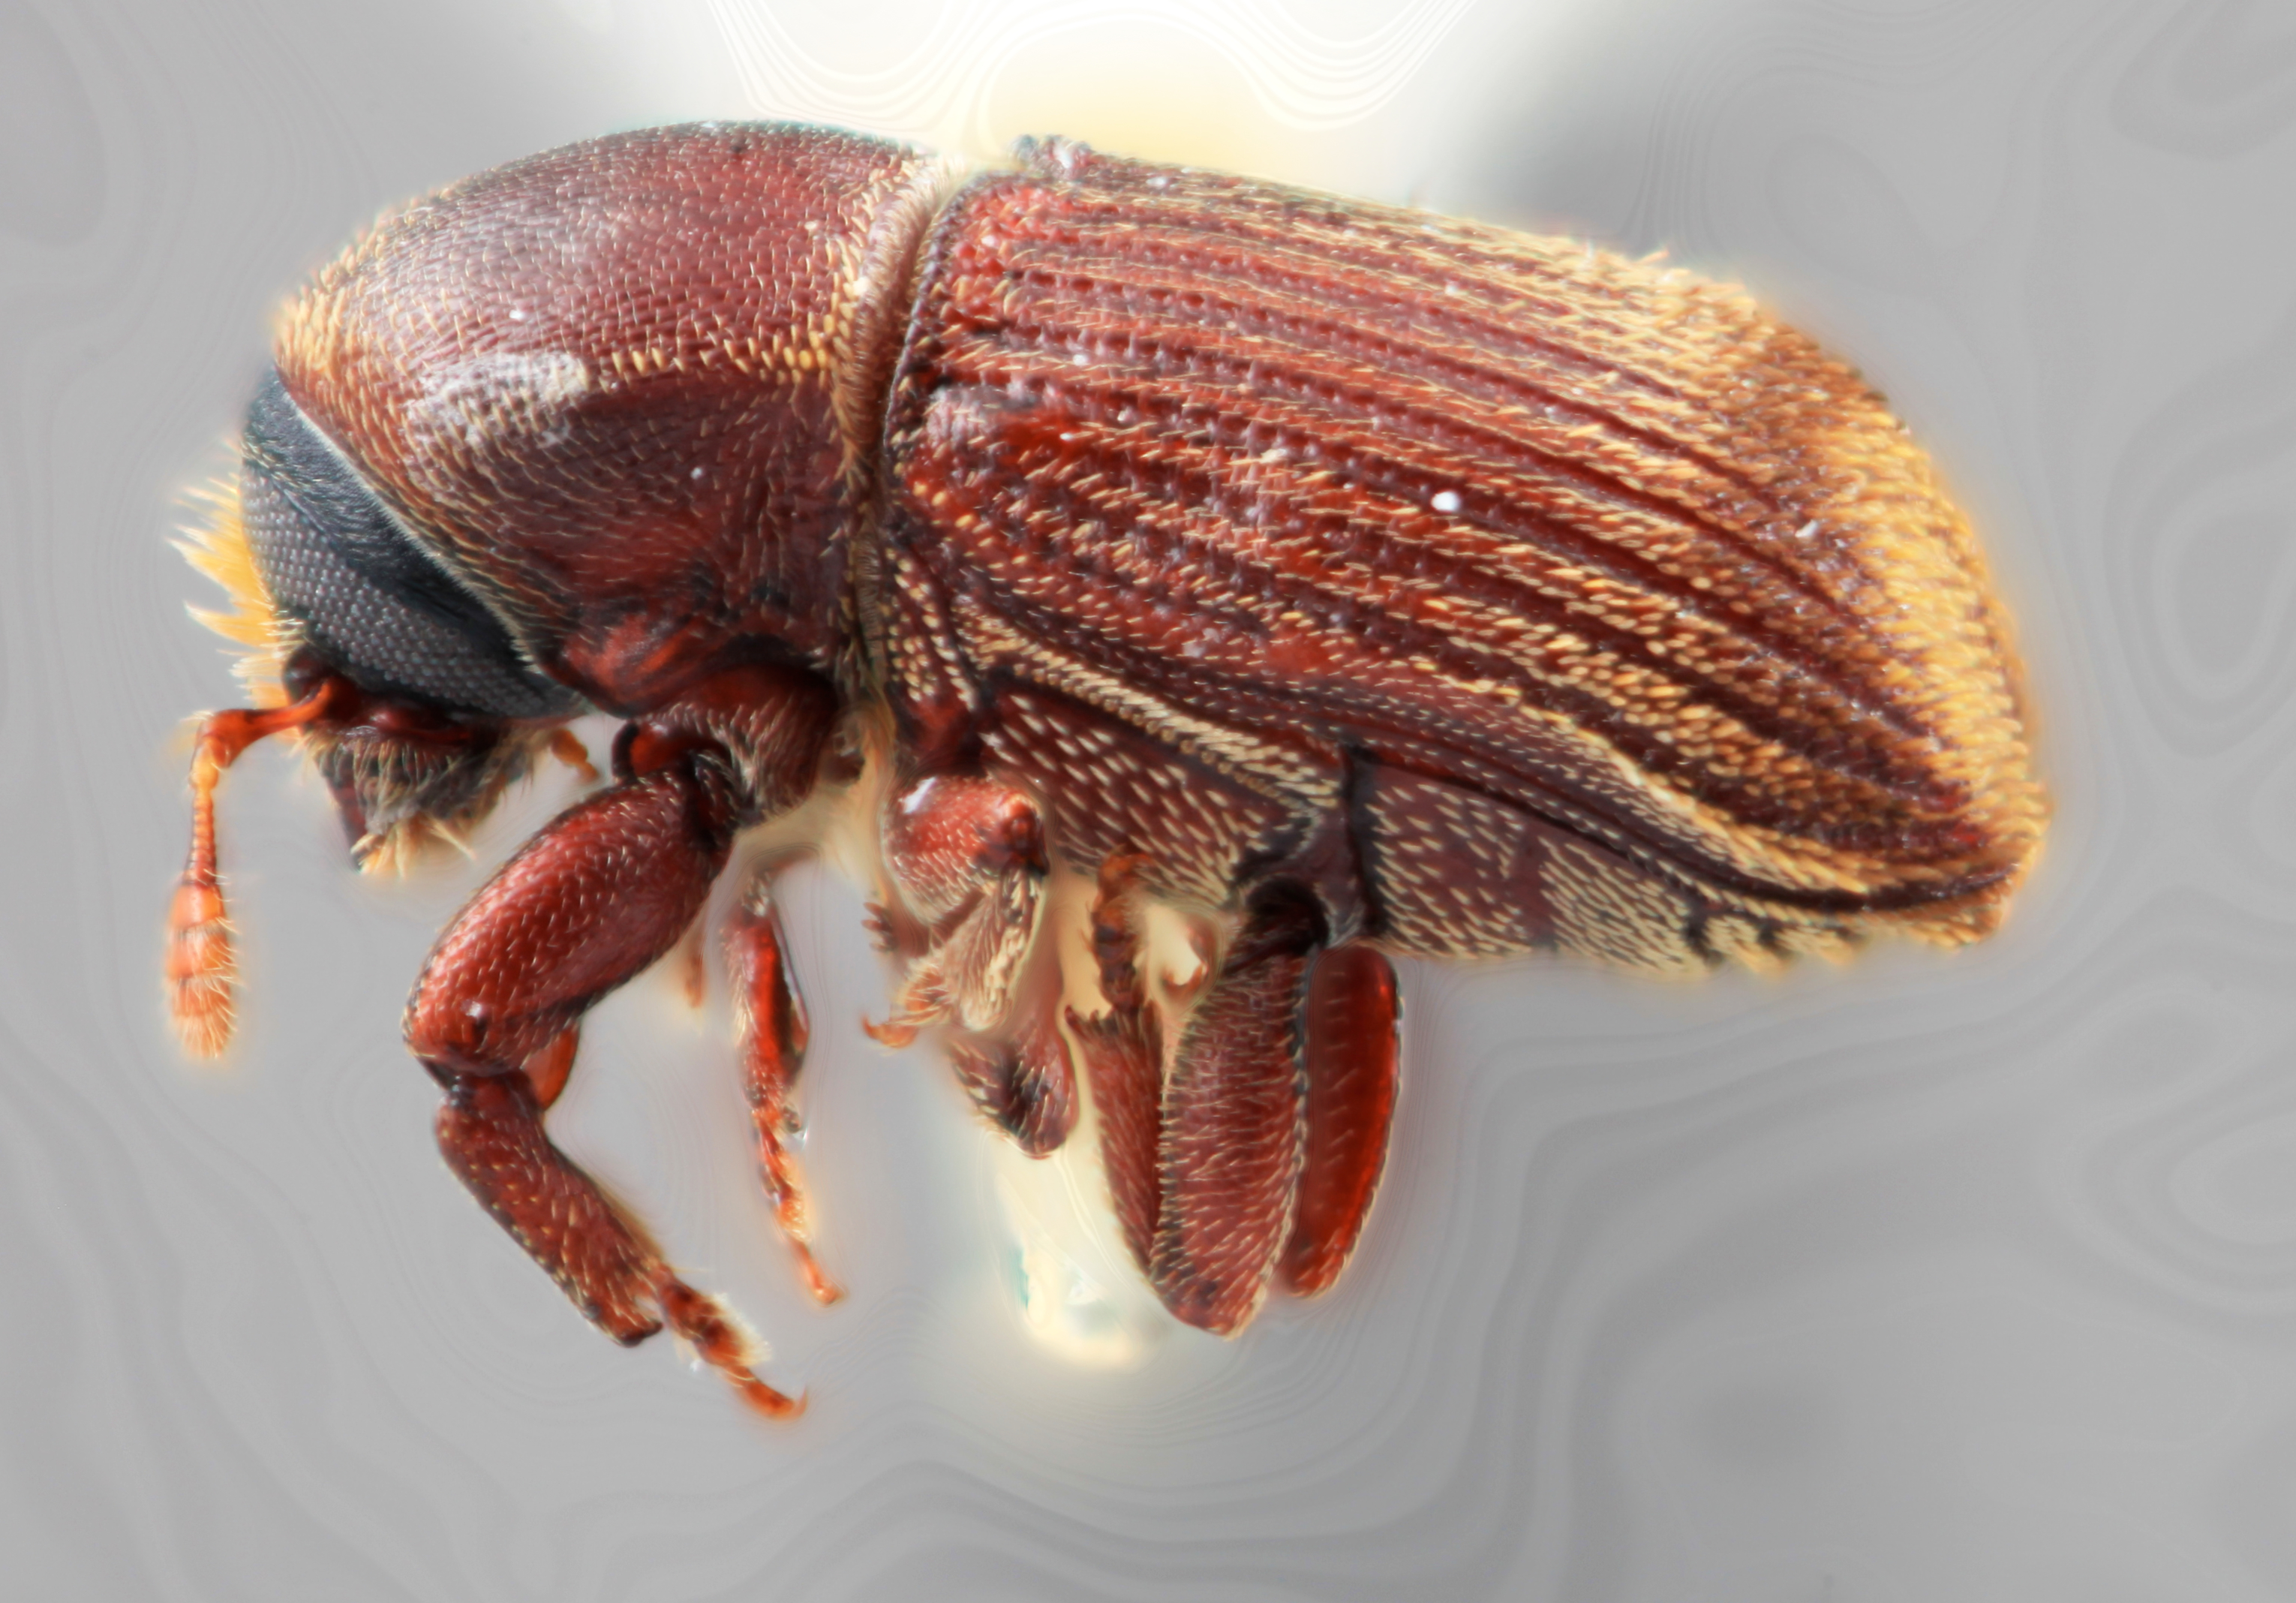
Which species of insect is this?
Cnesinus adusticus
